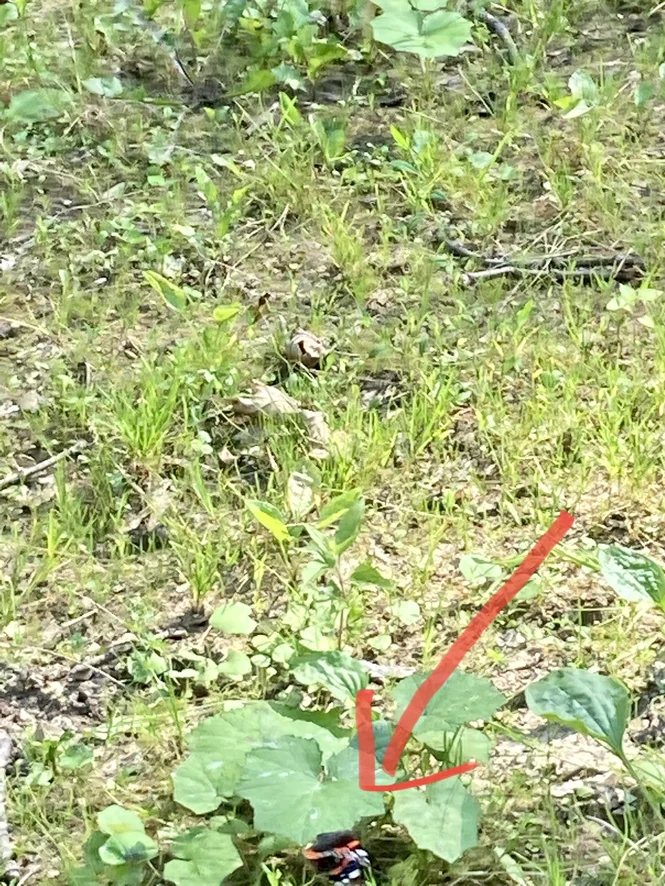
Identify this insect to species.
Vanessa atalanta
